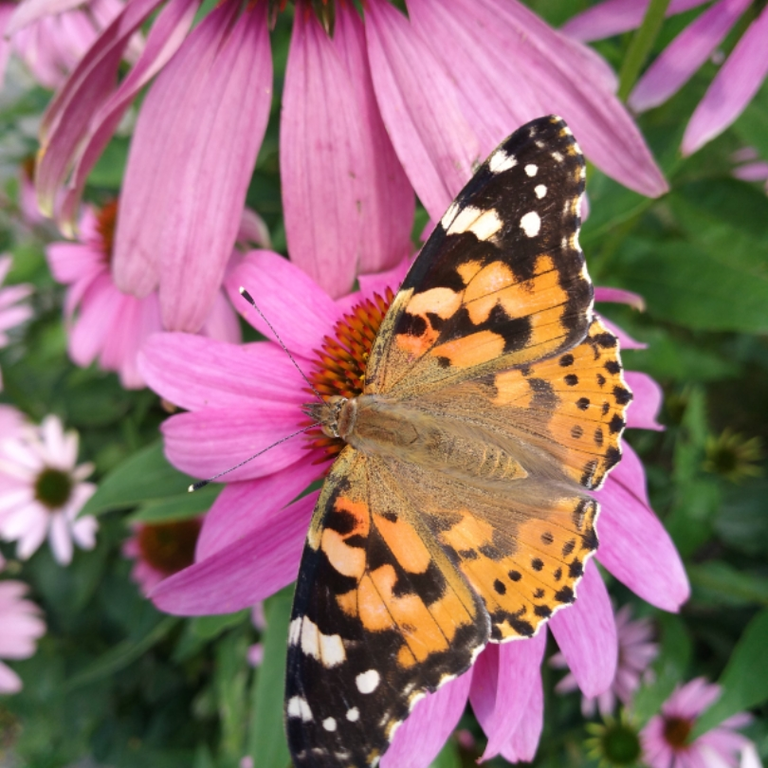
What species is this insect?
Vanessa cardui
